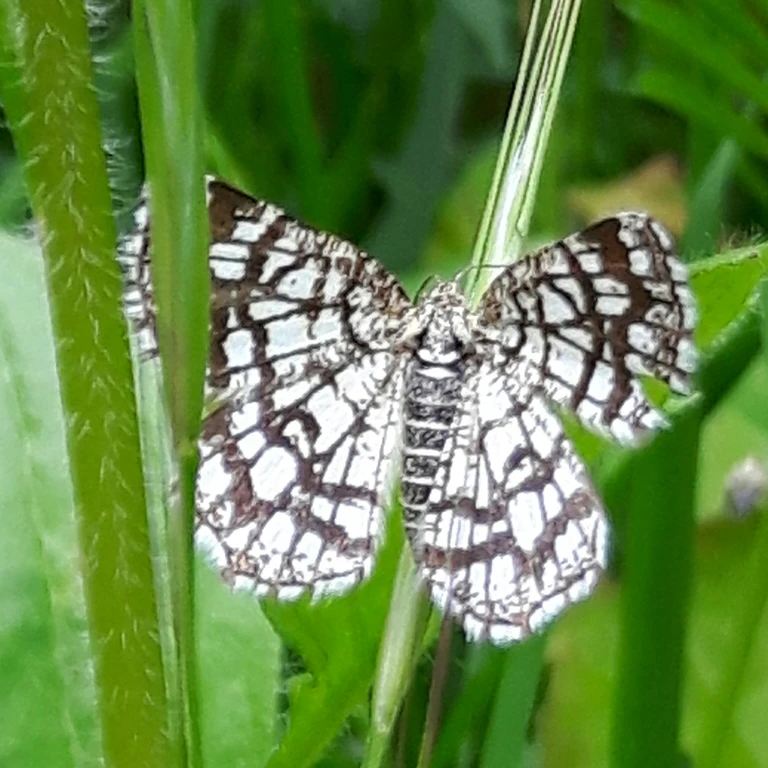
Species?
Chiasmia clathrata
